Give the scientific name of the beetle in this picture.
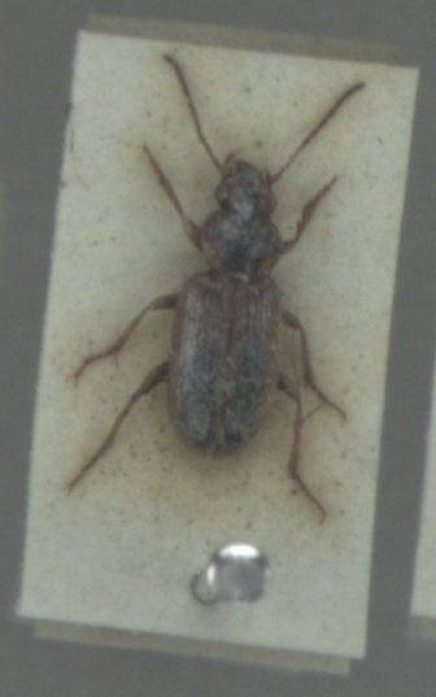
Dicheirotrichus gustavii
